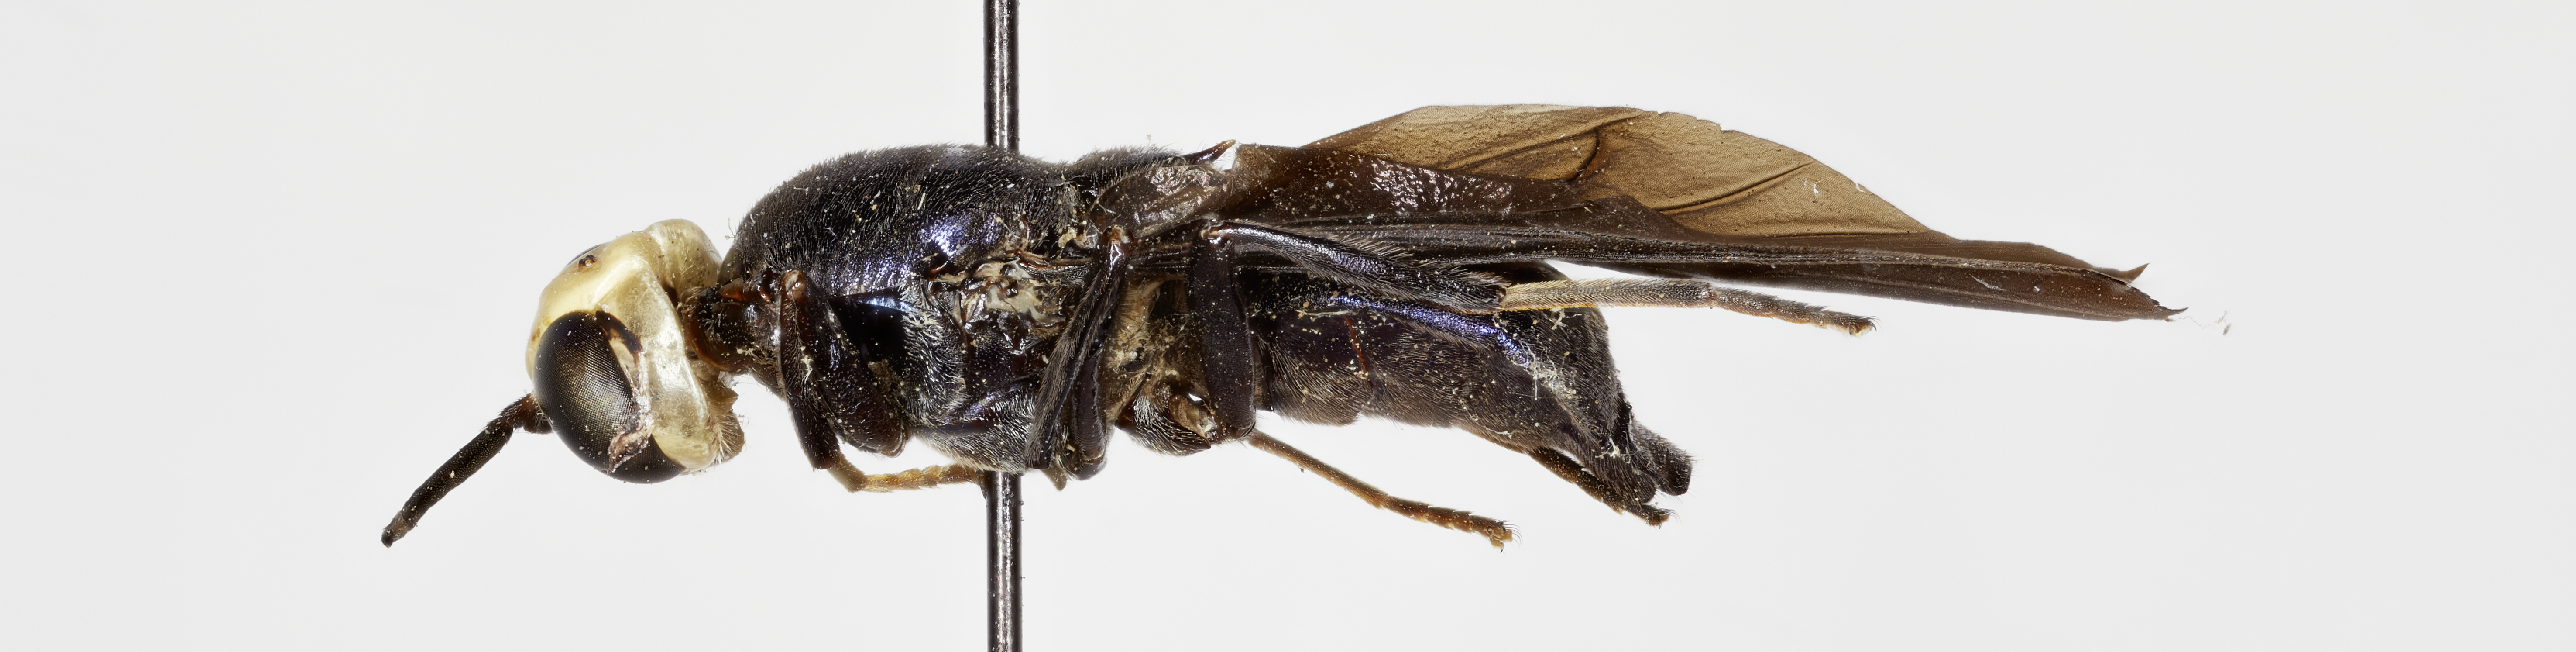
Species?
Cyphomyia planifrons
